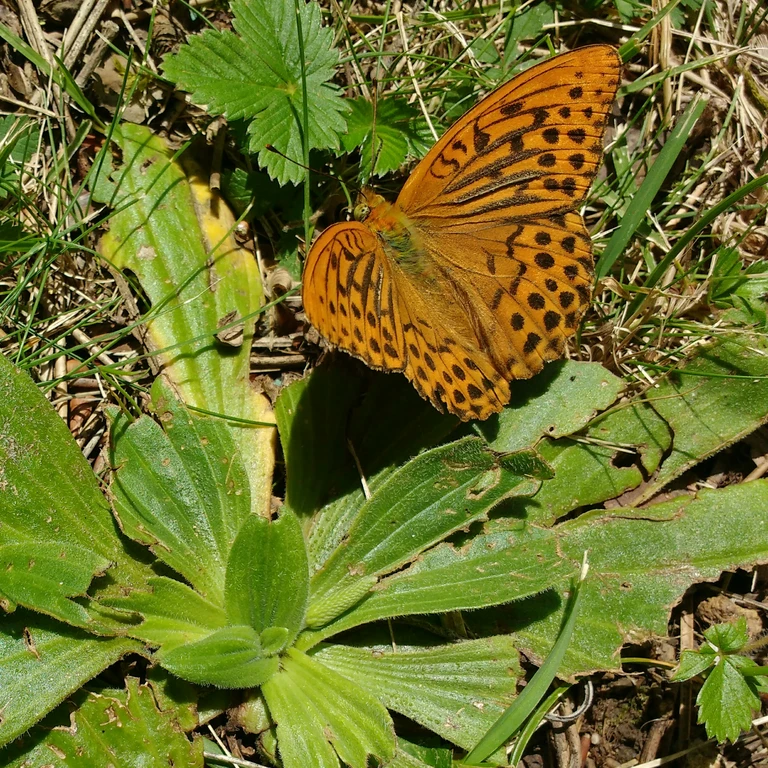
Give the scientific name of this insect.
Argynnis paphia
